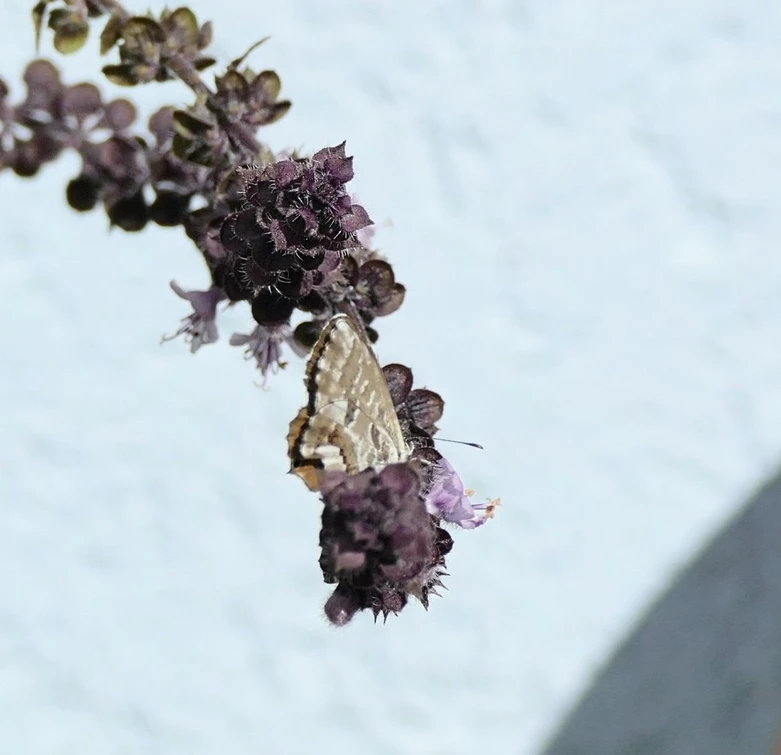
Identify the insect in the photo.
Cacyreus marshalli
